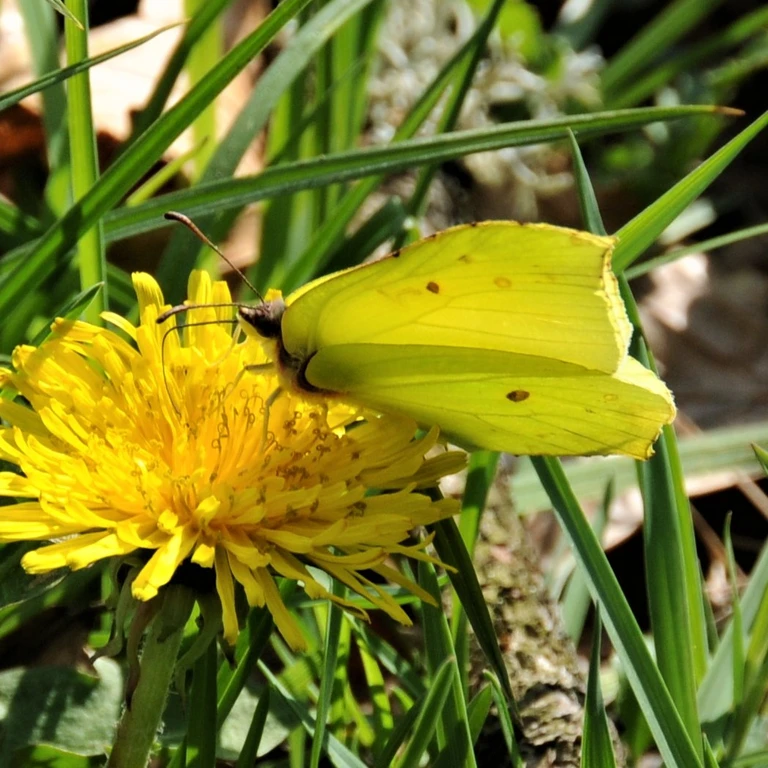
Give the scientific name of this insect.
Gonepteryx rhamni
